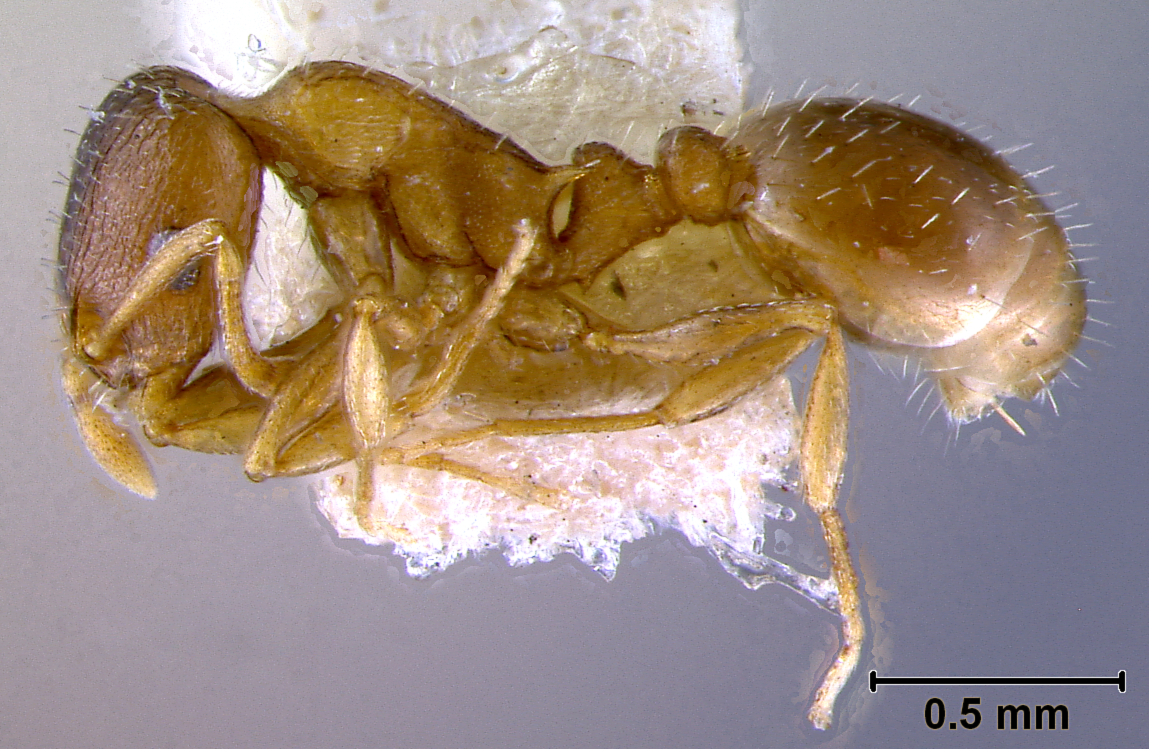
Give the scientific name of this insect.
Leptothorax rugatulus
